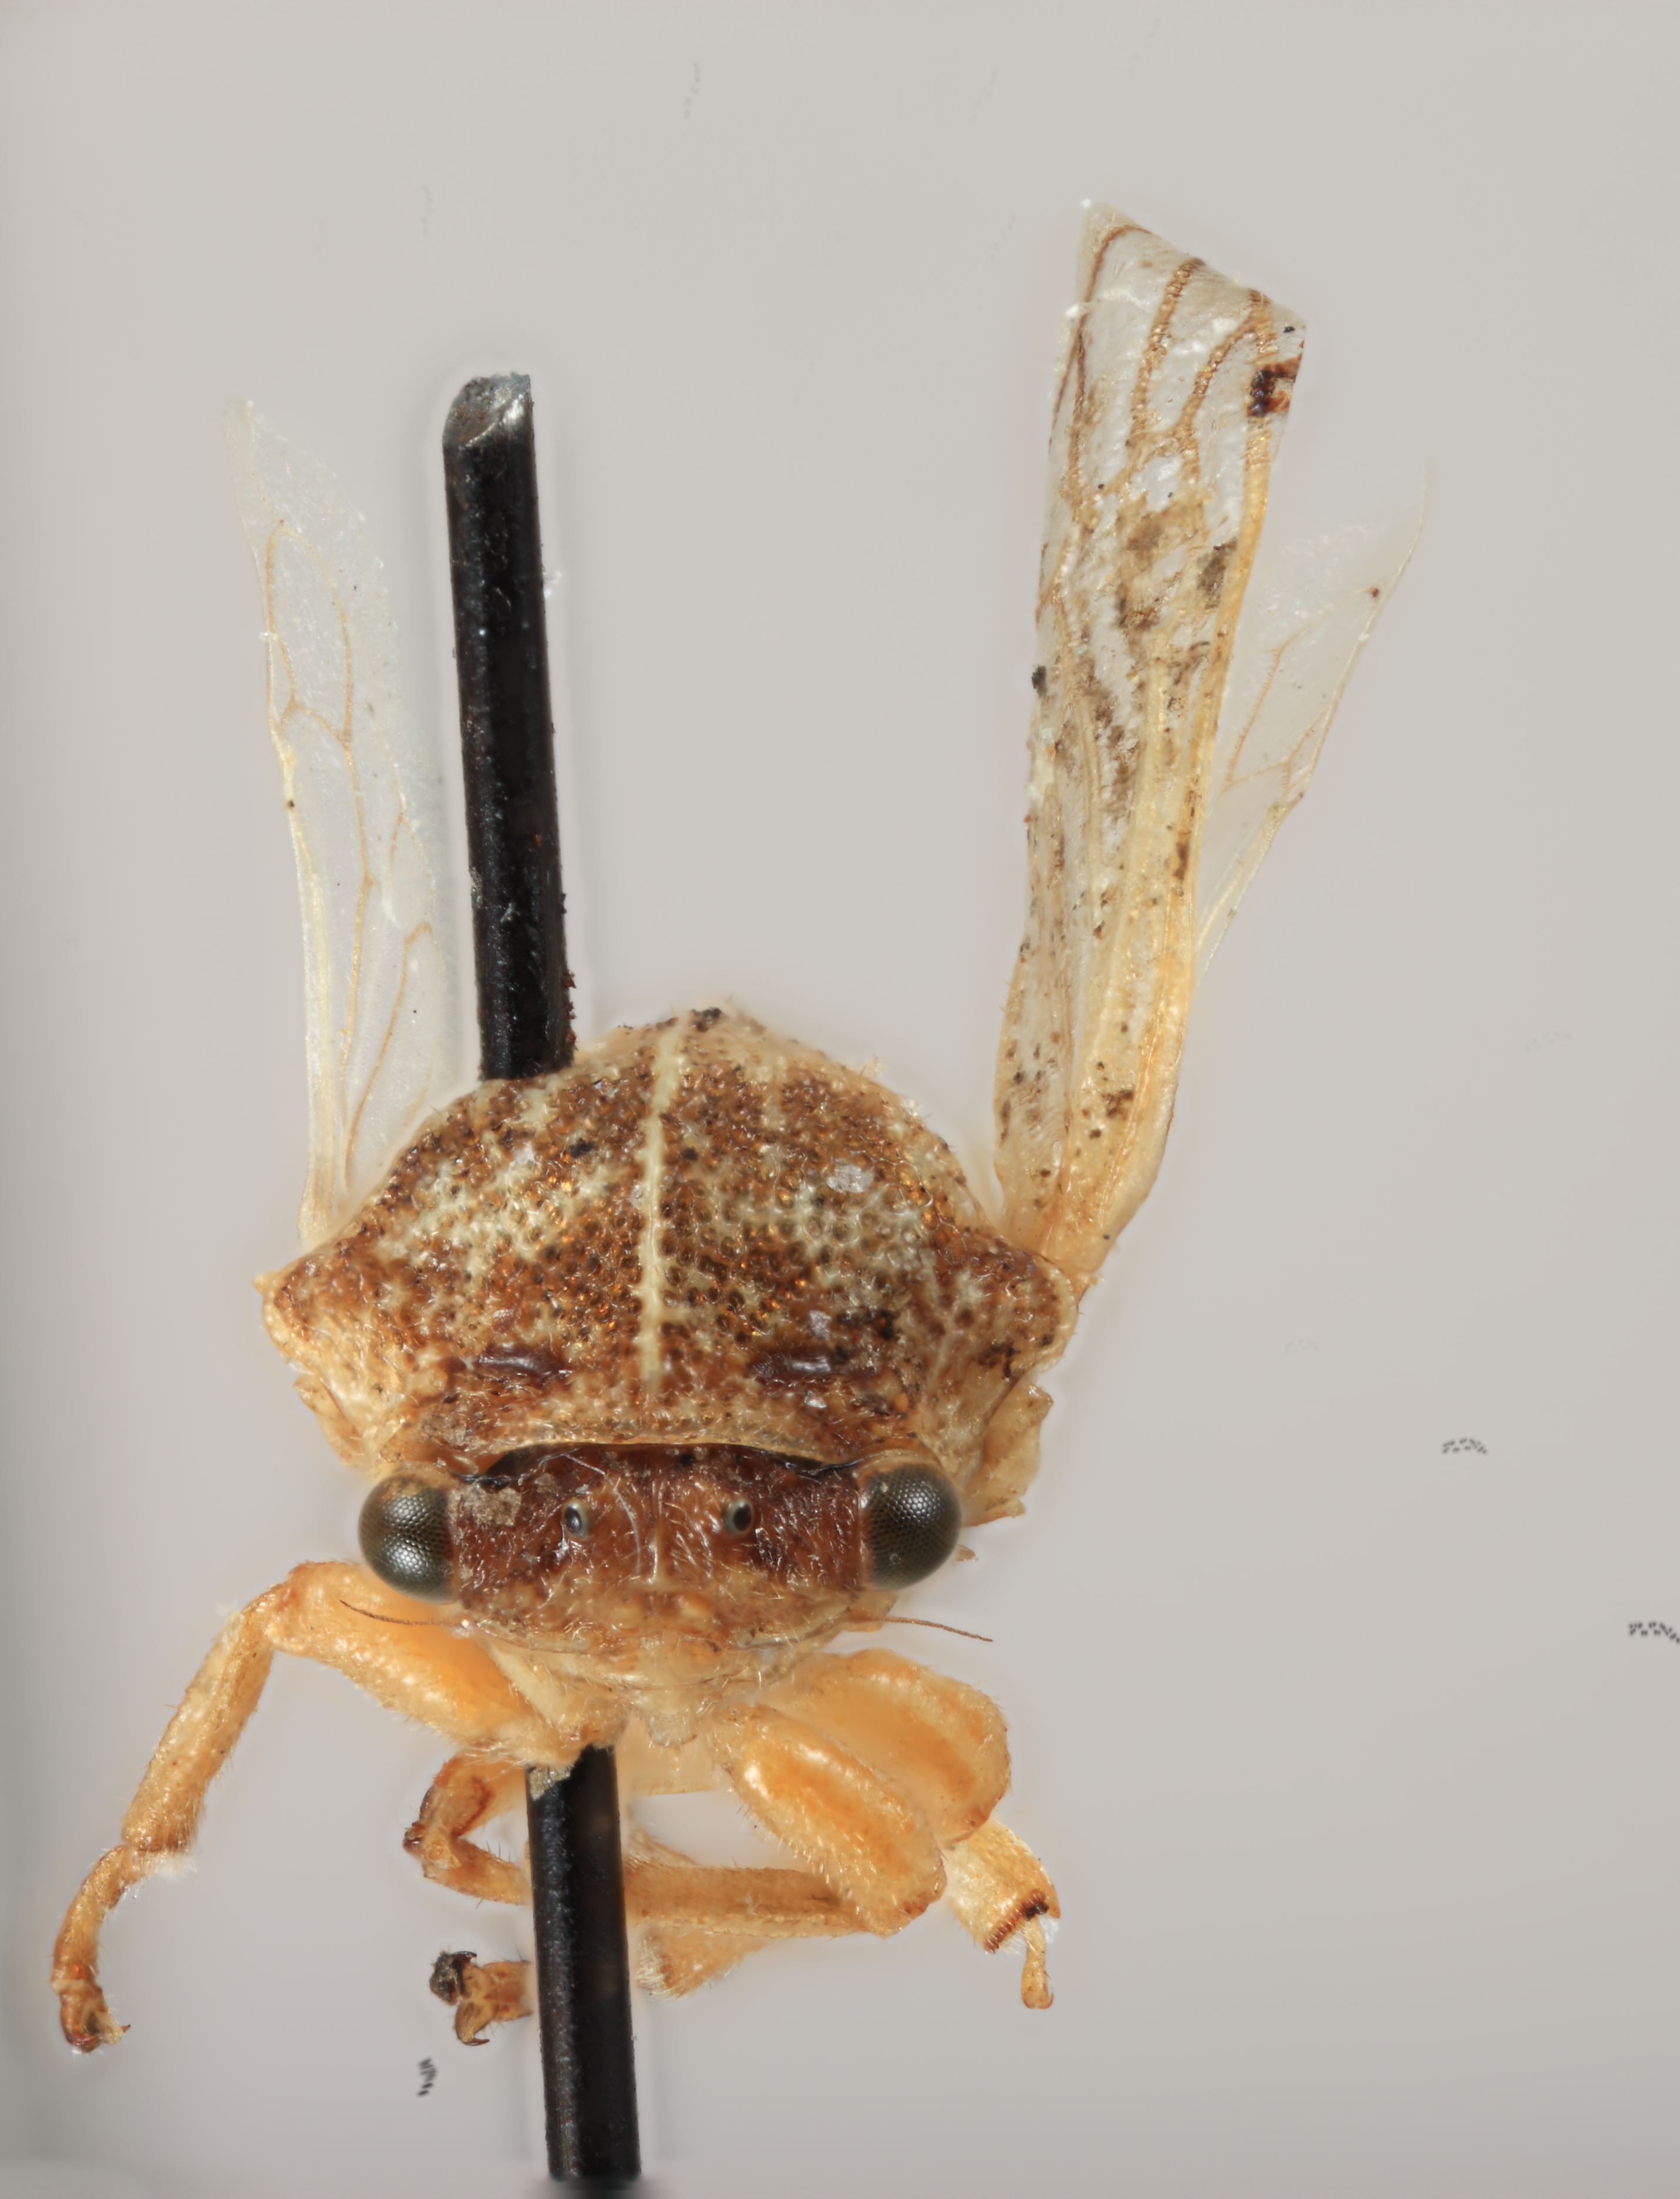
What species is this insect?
Ochropepla bacchares
